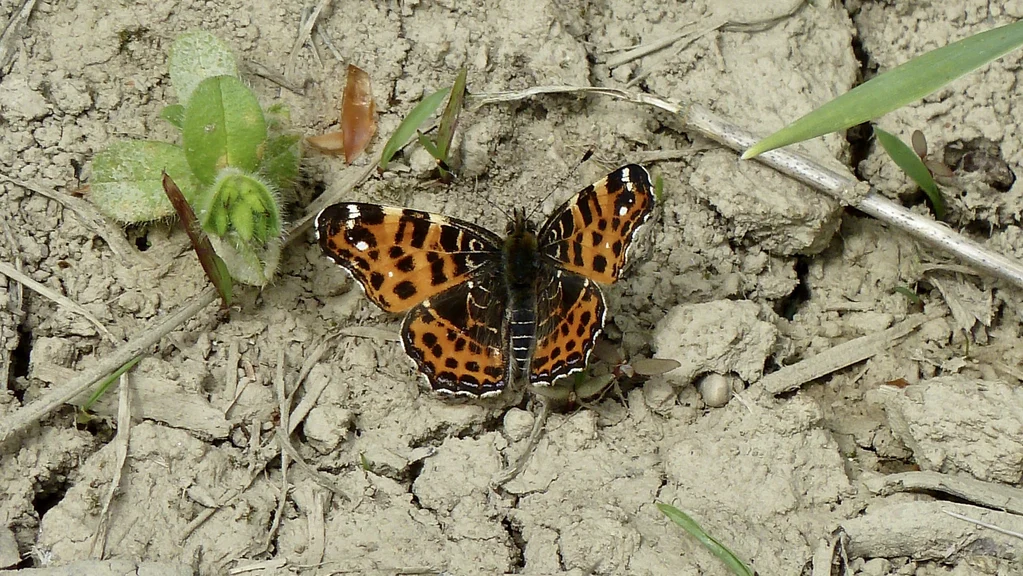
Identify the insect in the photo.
Araschnia levana
